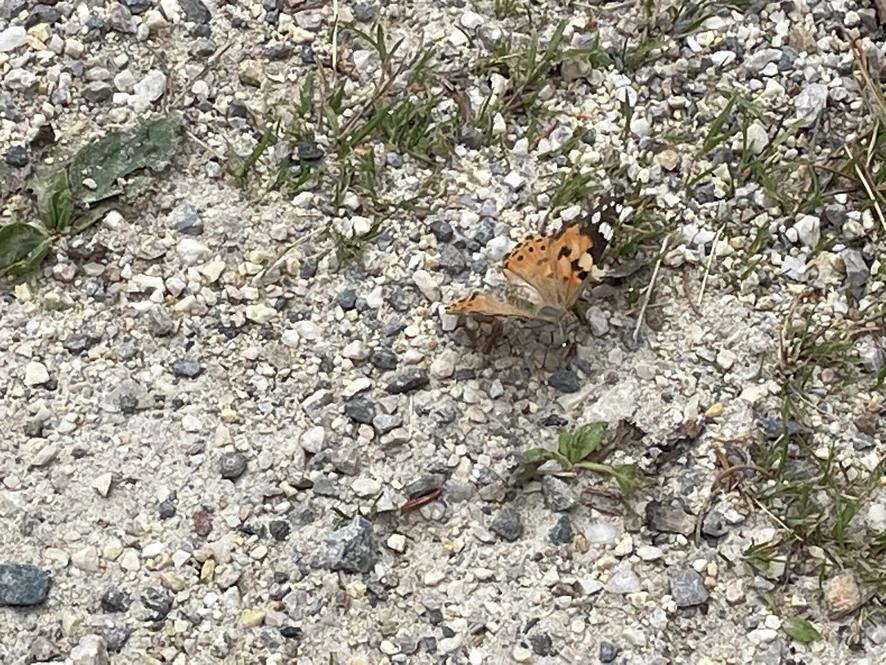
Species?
Vanessa cardui
